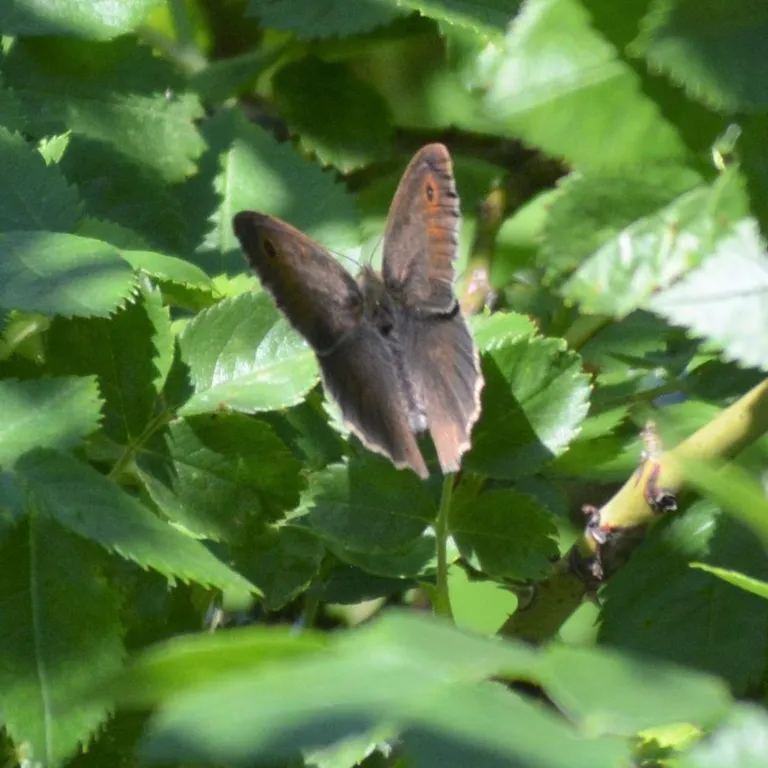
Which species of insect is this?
Maniola jurtina
